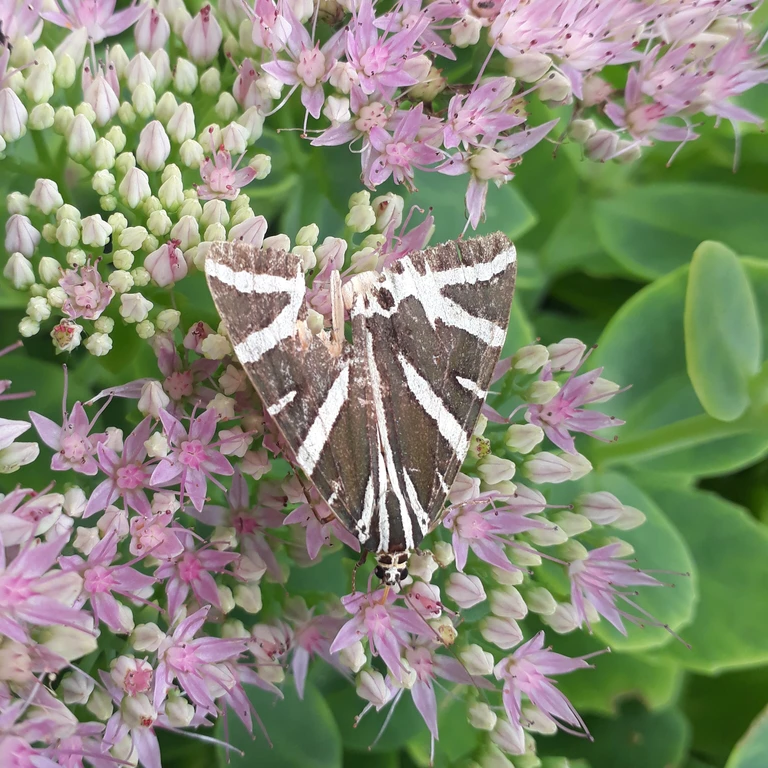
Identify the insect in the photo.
Euplagia quadripunctaria
